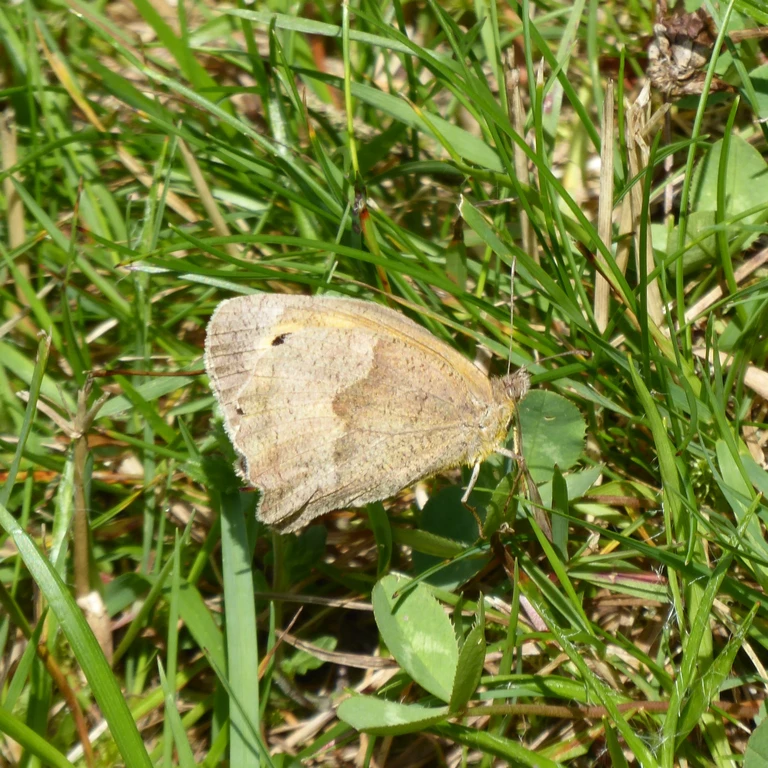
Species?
Maniola jurtina
